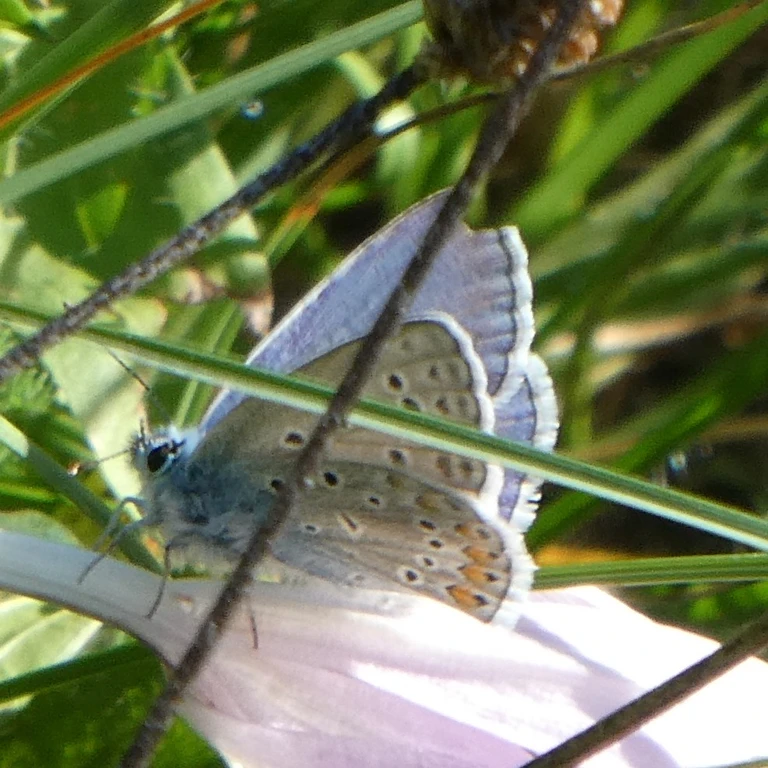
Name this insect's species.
Polyommatus icarus
